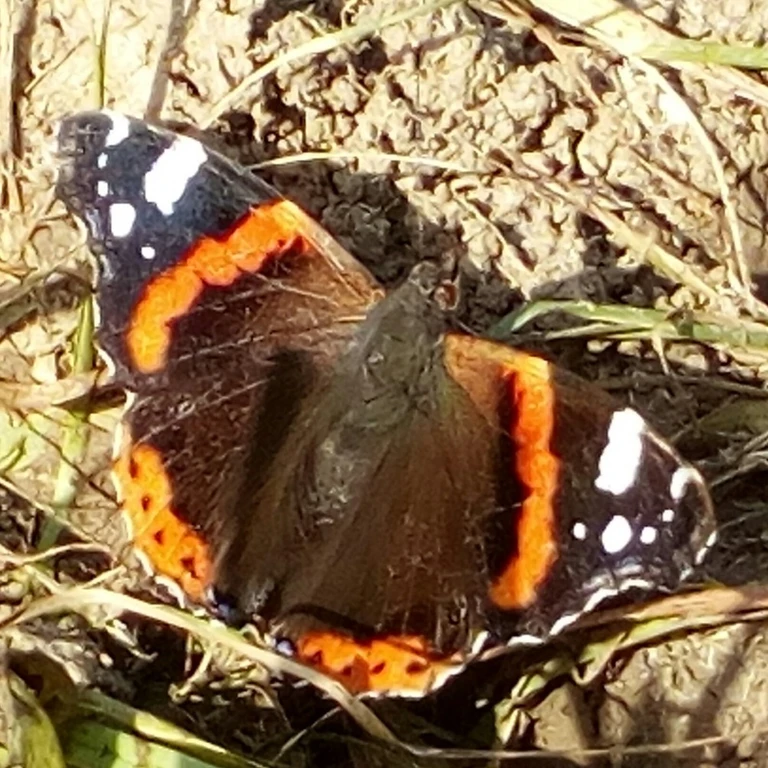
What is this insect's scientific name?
Vanessa atalanta
